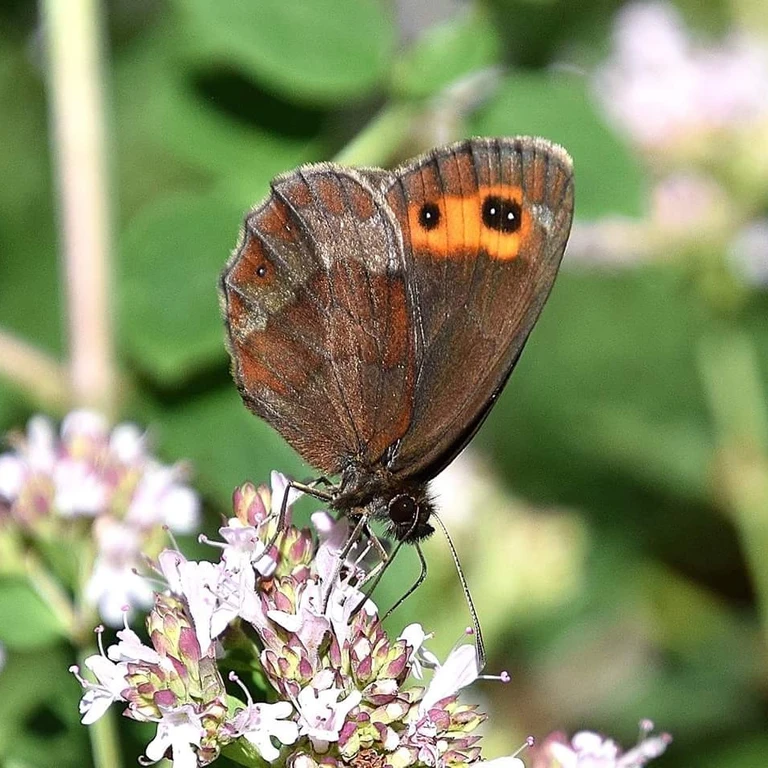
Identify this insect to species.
Erebia aethiops
